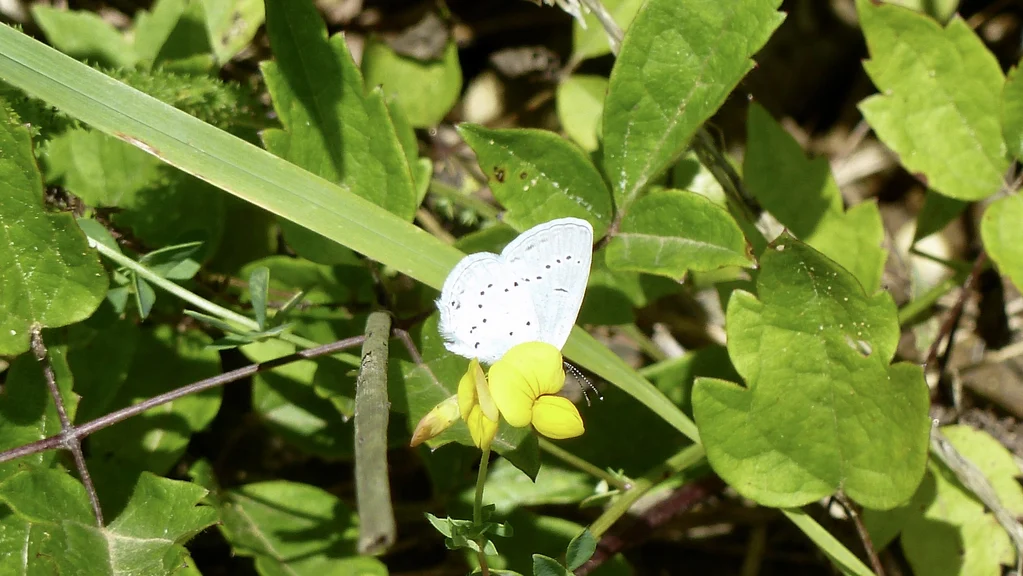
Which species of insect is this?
Cupido decolorata (also Elkalyce decolorata)
